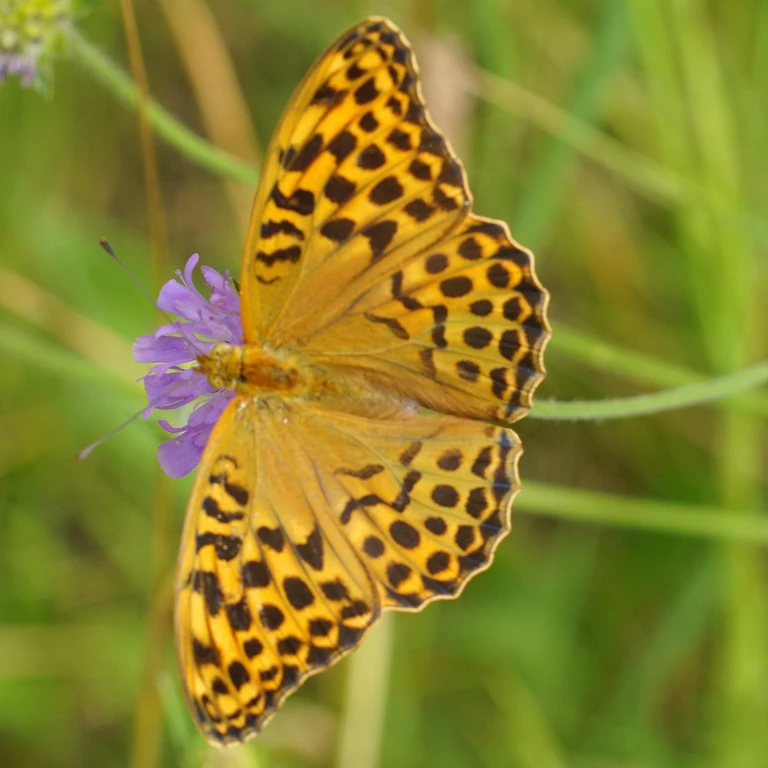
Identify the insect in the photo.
Argynnis paphia
